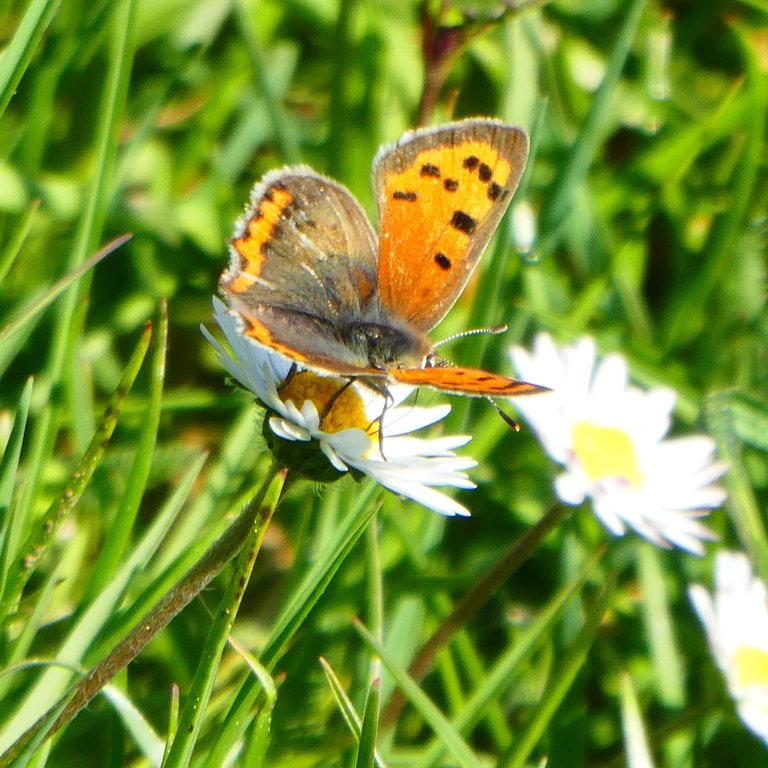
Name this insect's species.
Lycaena phlaeas
